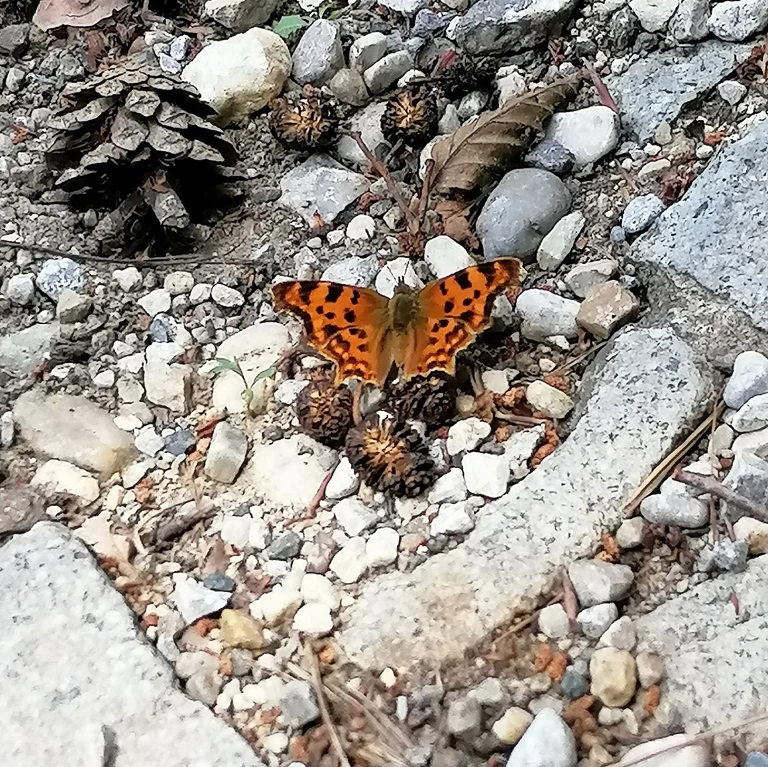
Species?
Polygonia c-album
